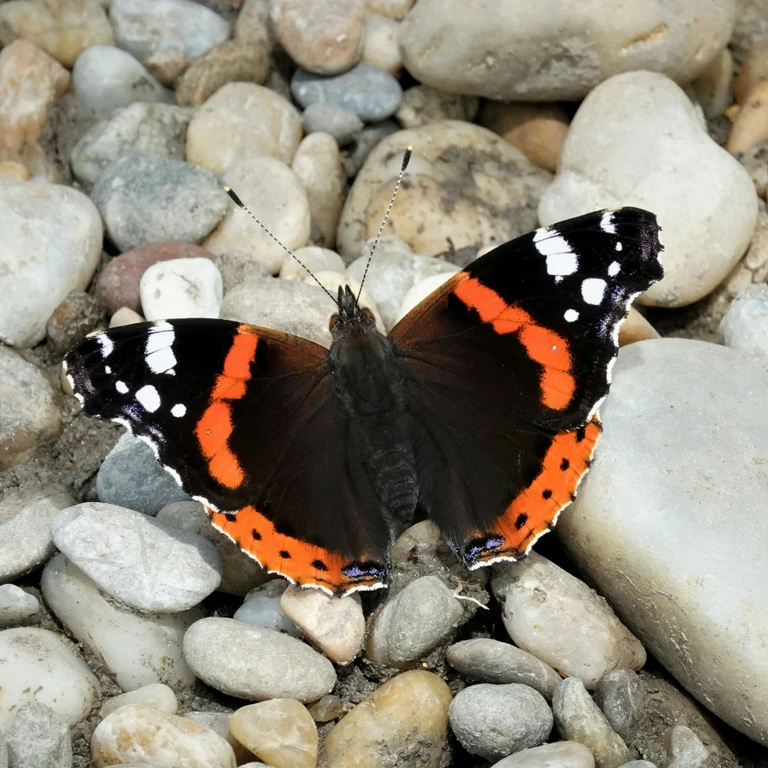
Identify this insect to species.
Vanessa atalanta
